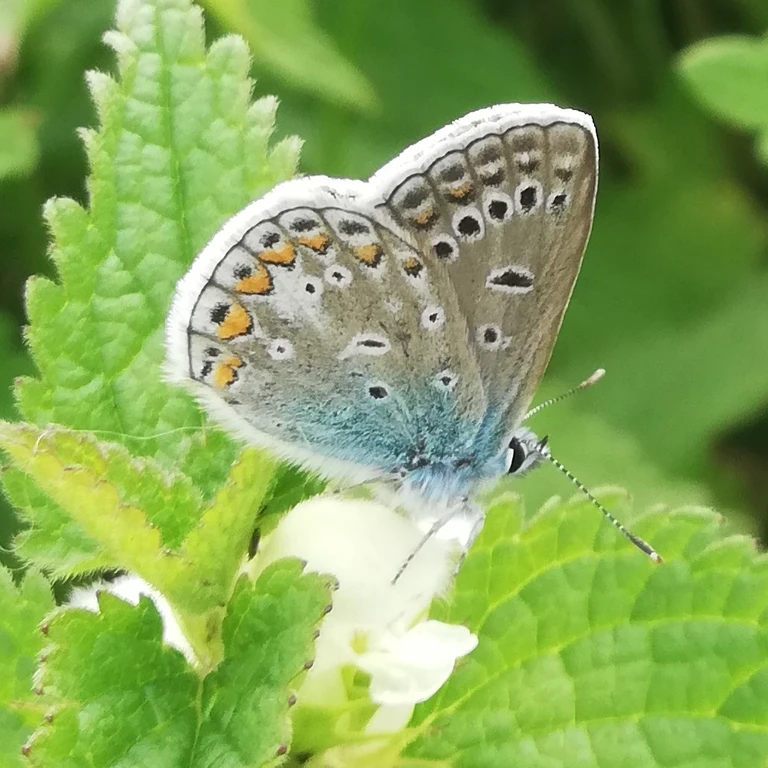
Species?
Polyommatus icarus
